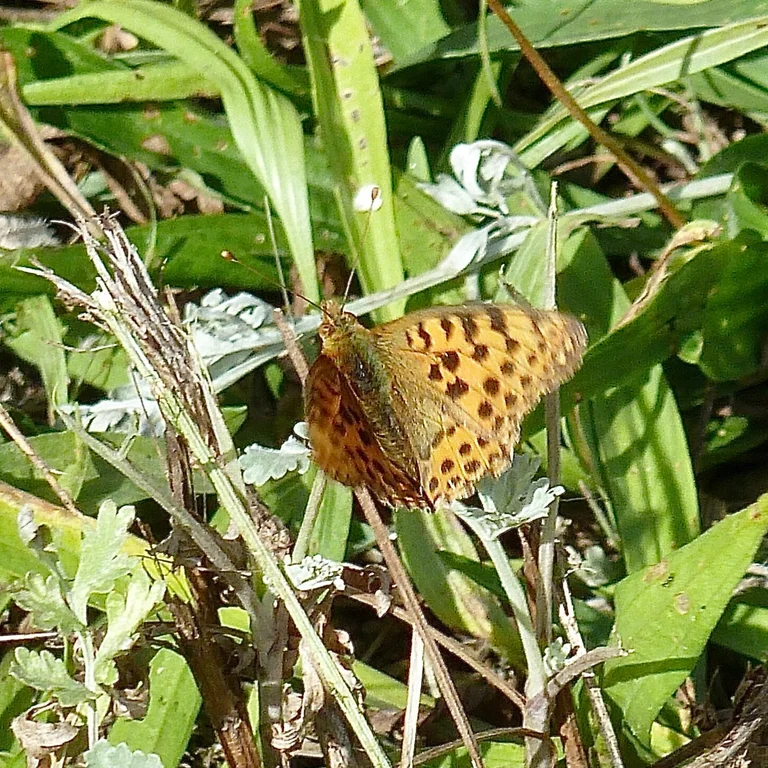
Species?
Issoria lathonia
